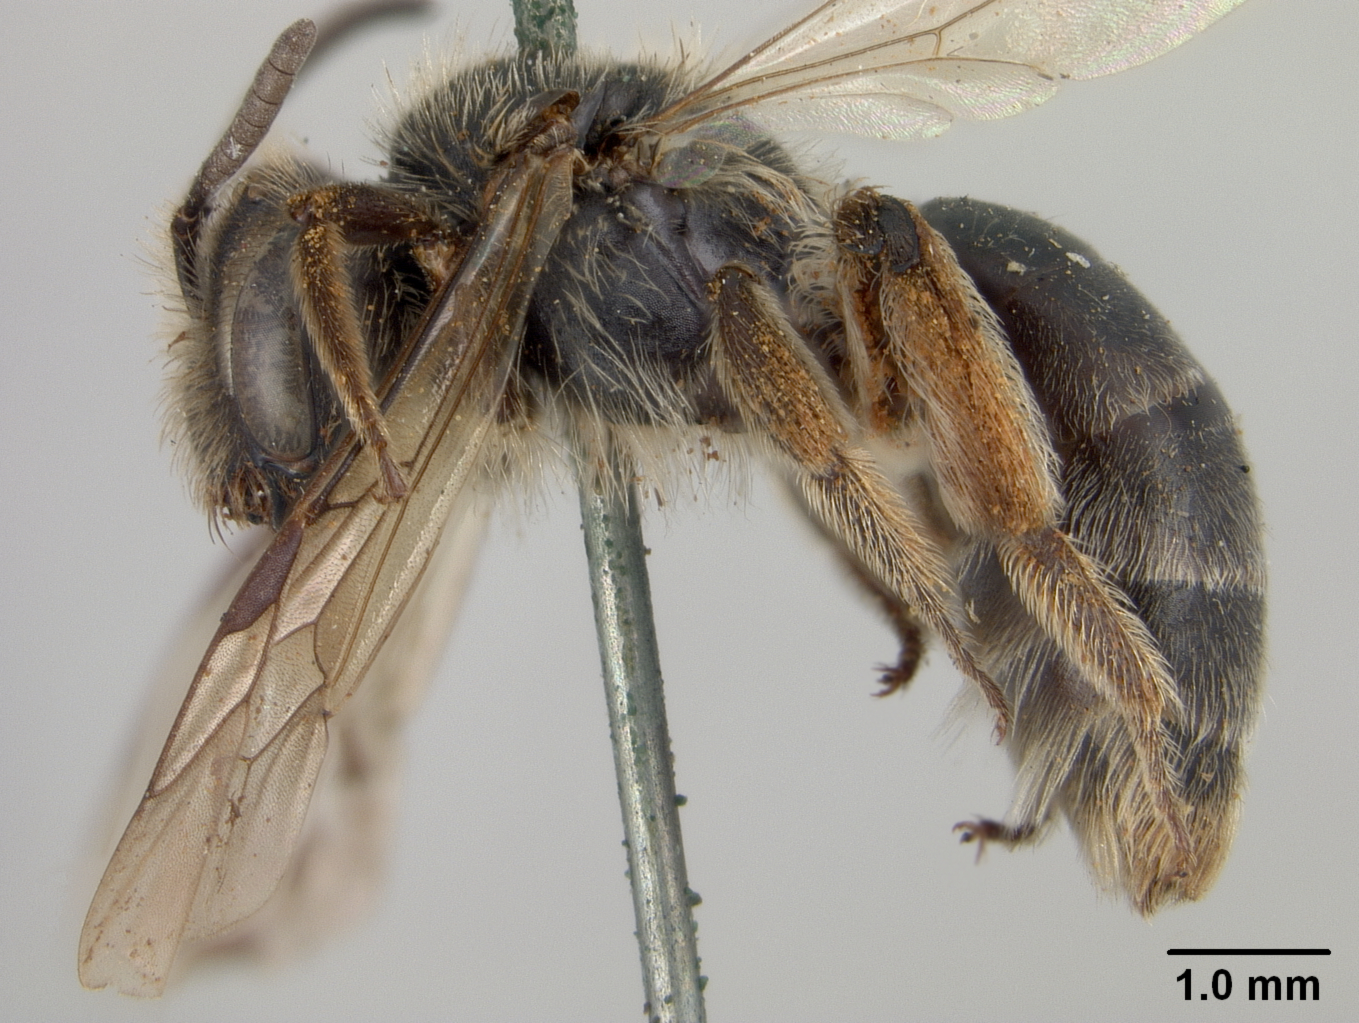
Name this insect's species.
Andrena limnanthis
